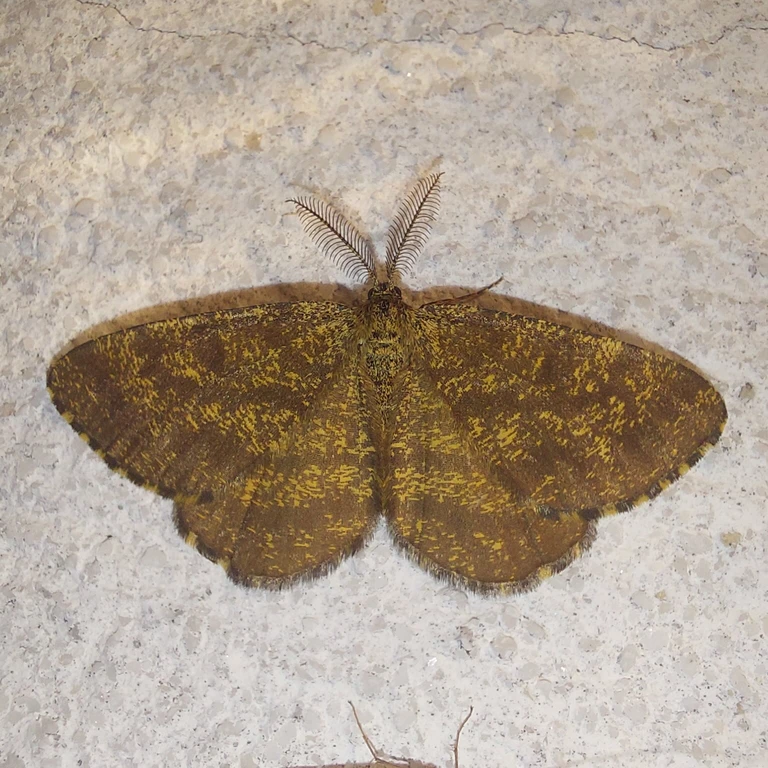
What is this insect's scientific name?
Ematurga atomaria
